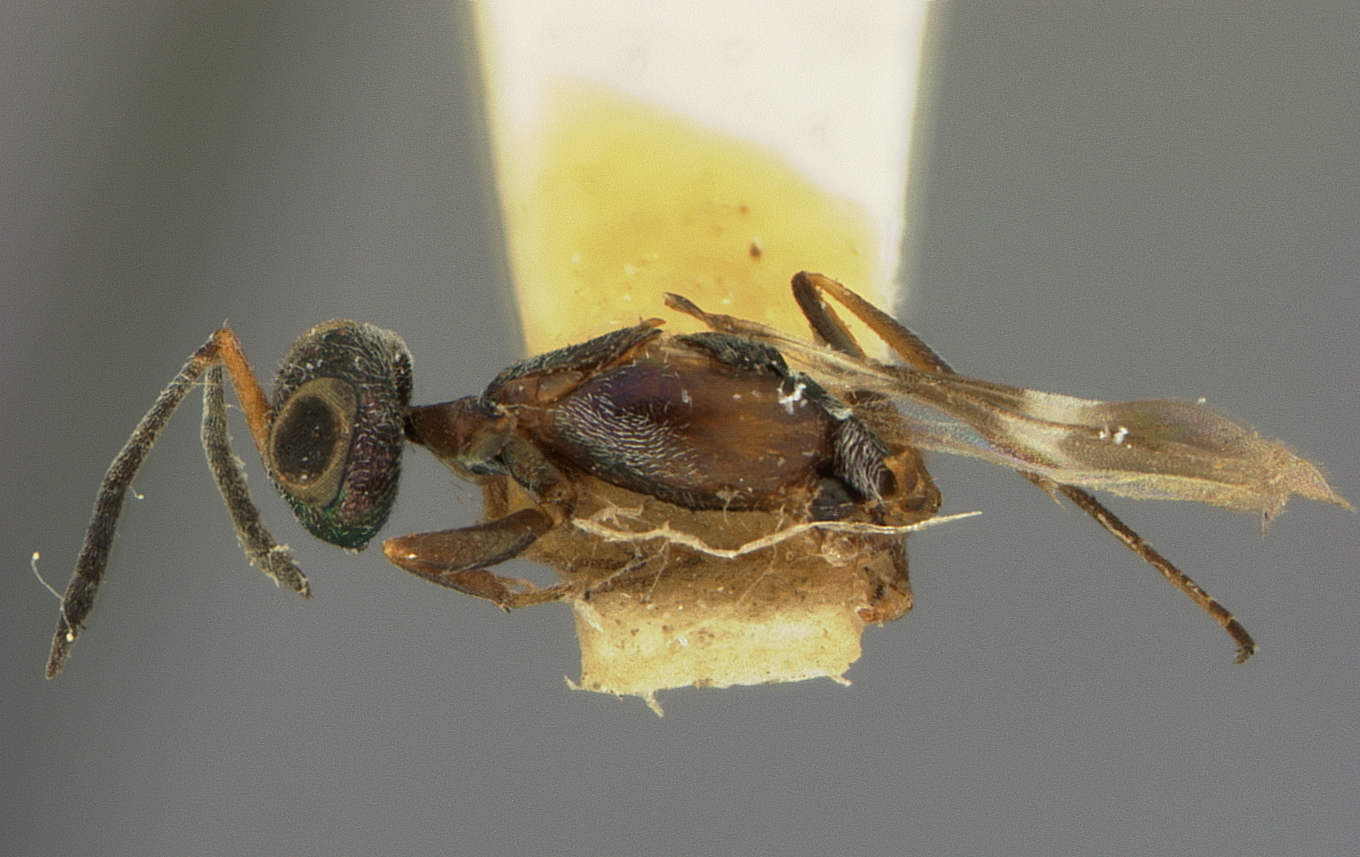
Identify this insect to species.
Eupelmus mantis
